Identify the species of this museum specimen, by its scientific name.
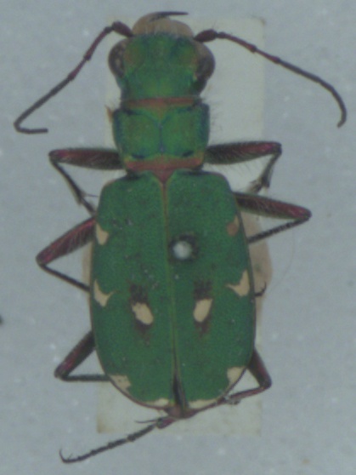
Cicindela campestris
